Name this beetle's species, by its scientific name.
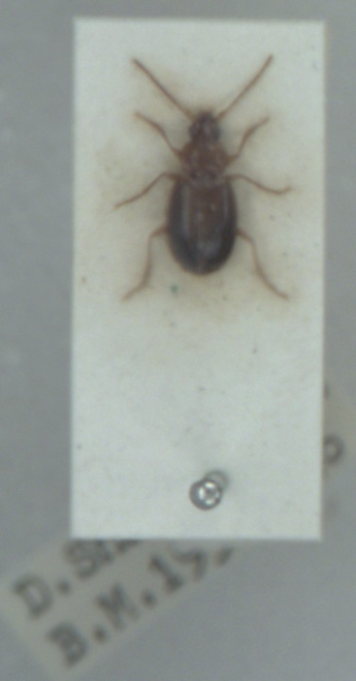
Ocys harpaloides
